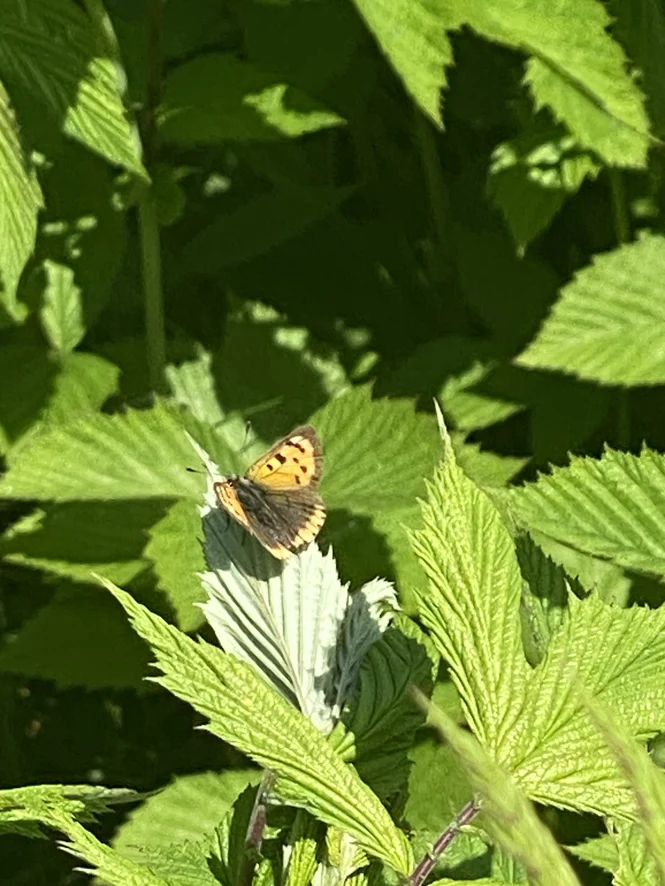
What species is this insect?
Lycaena phlaeas
